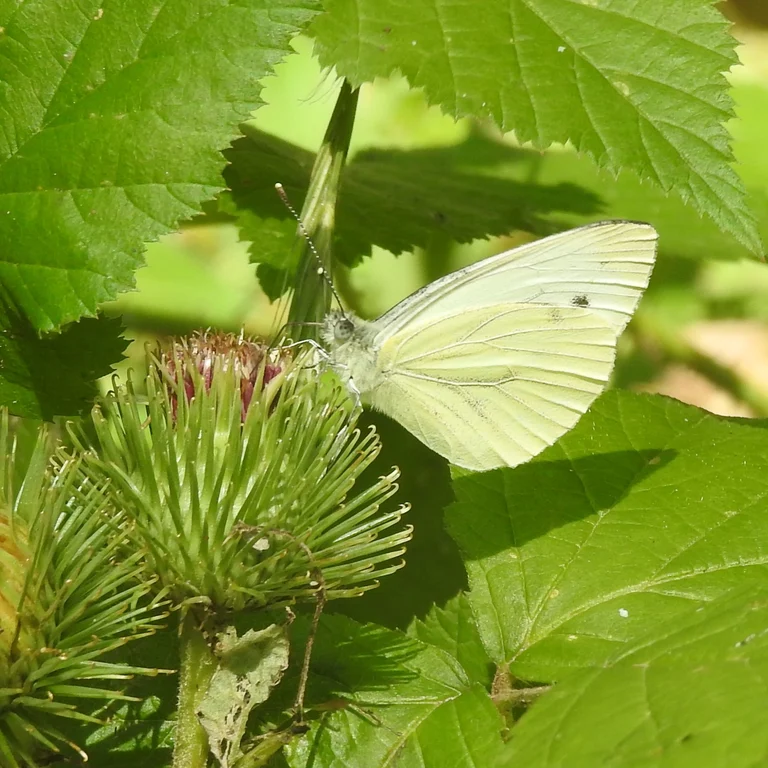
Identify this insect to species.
Pieris napi
